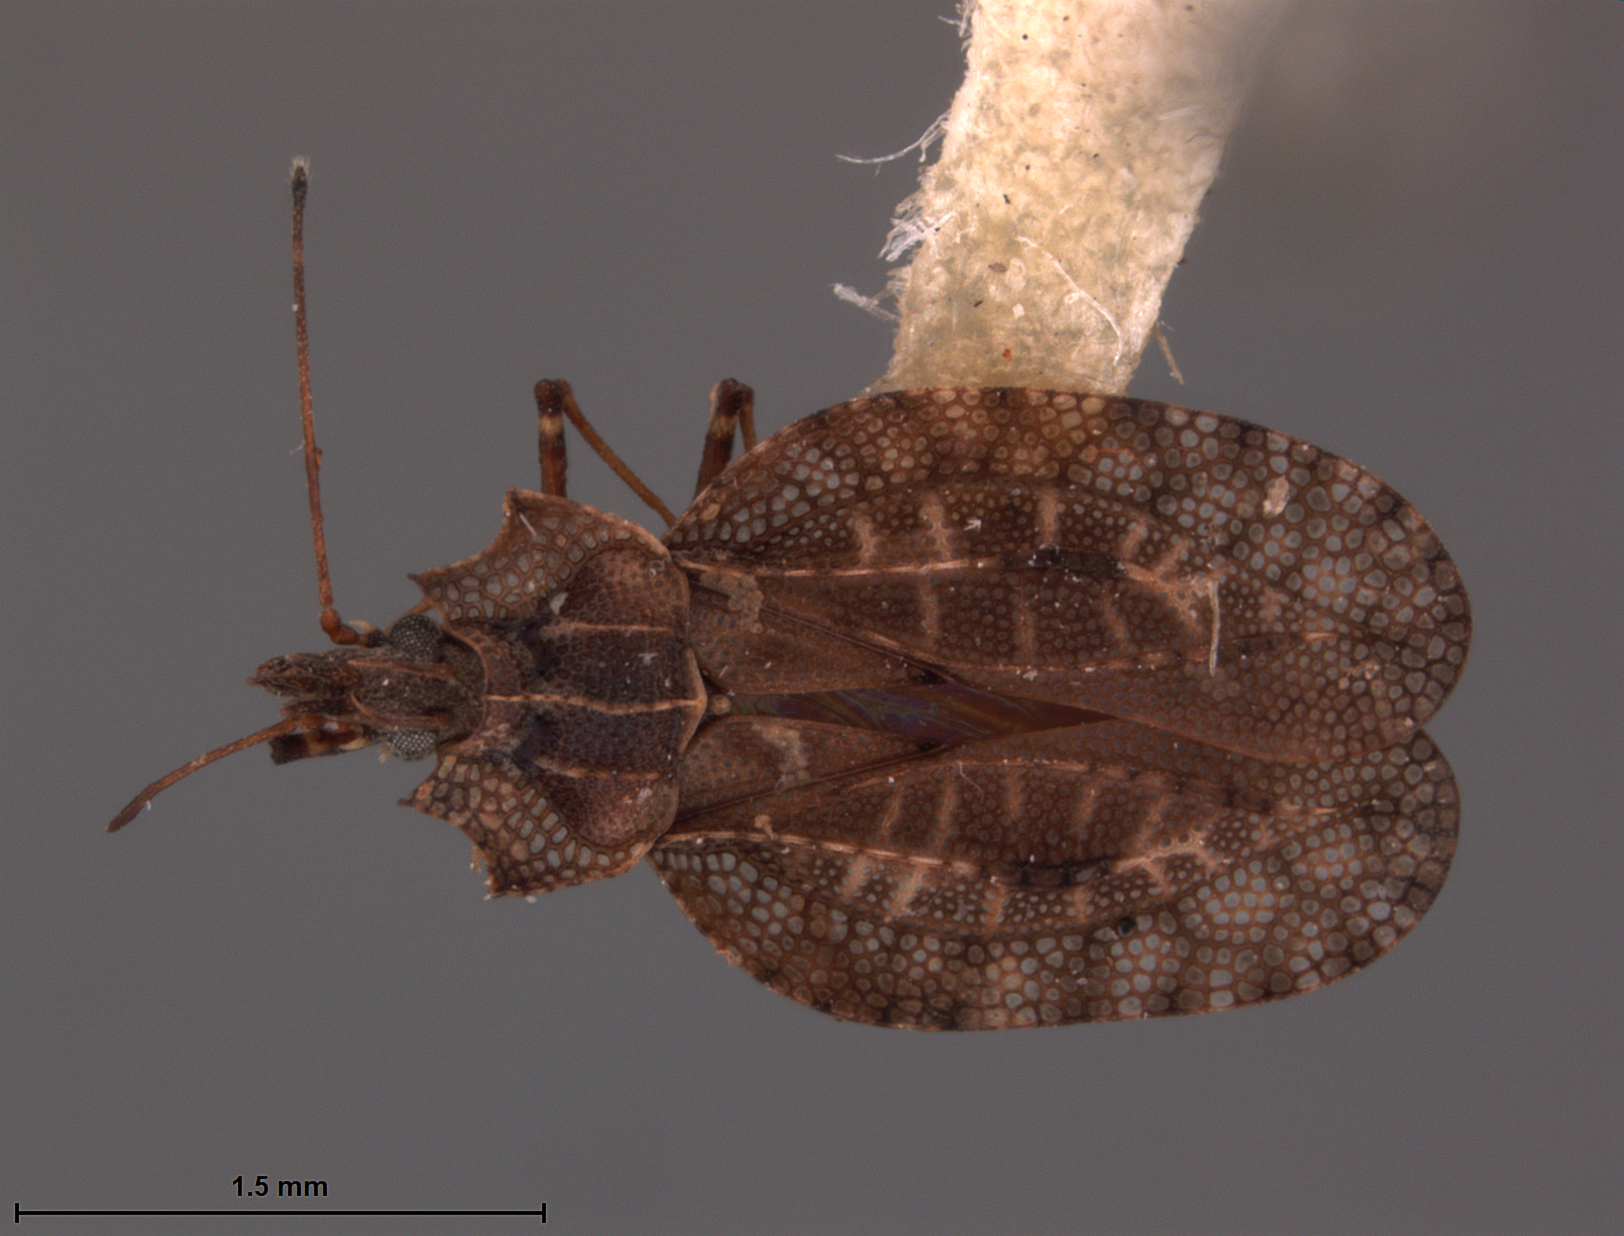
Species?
Phatnoma spinosa
